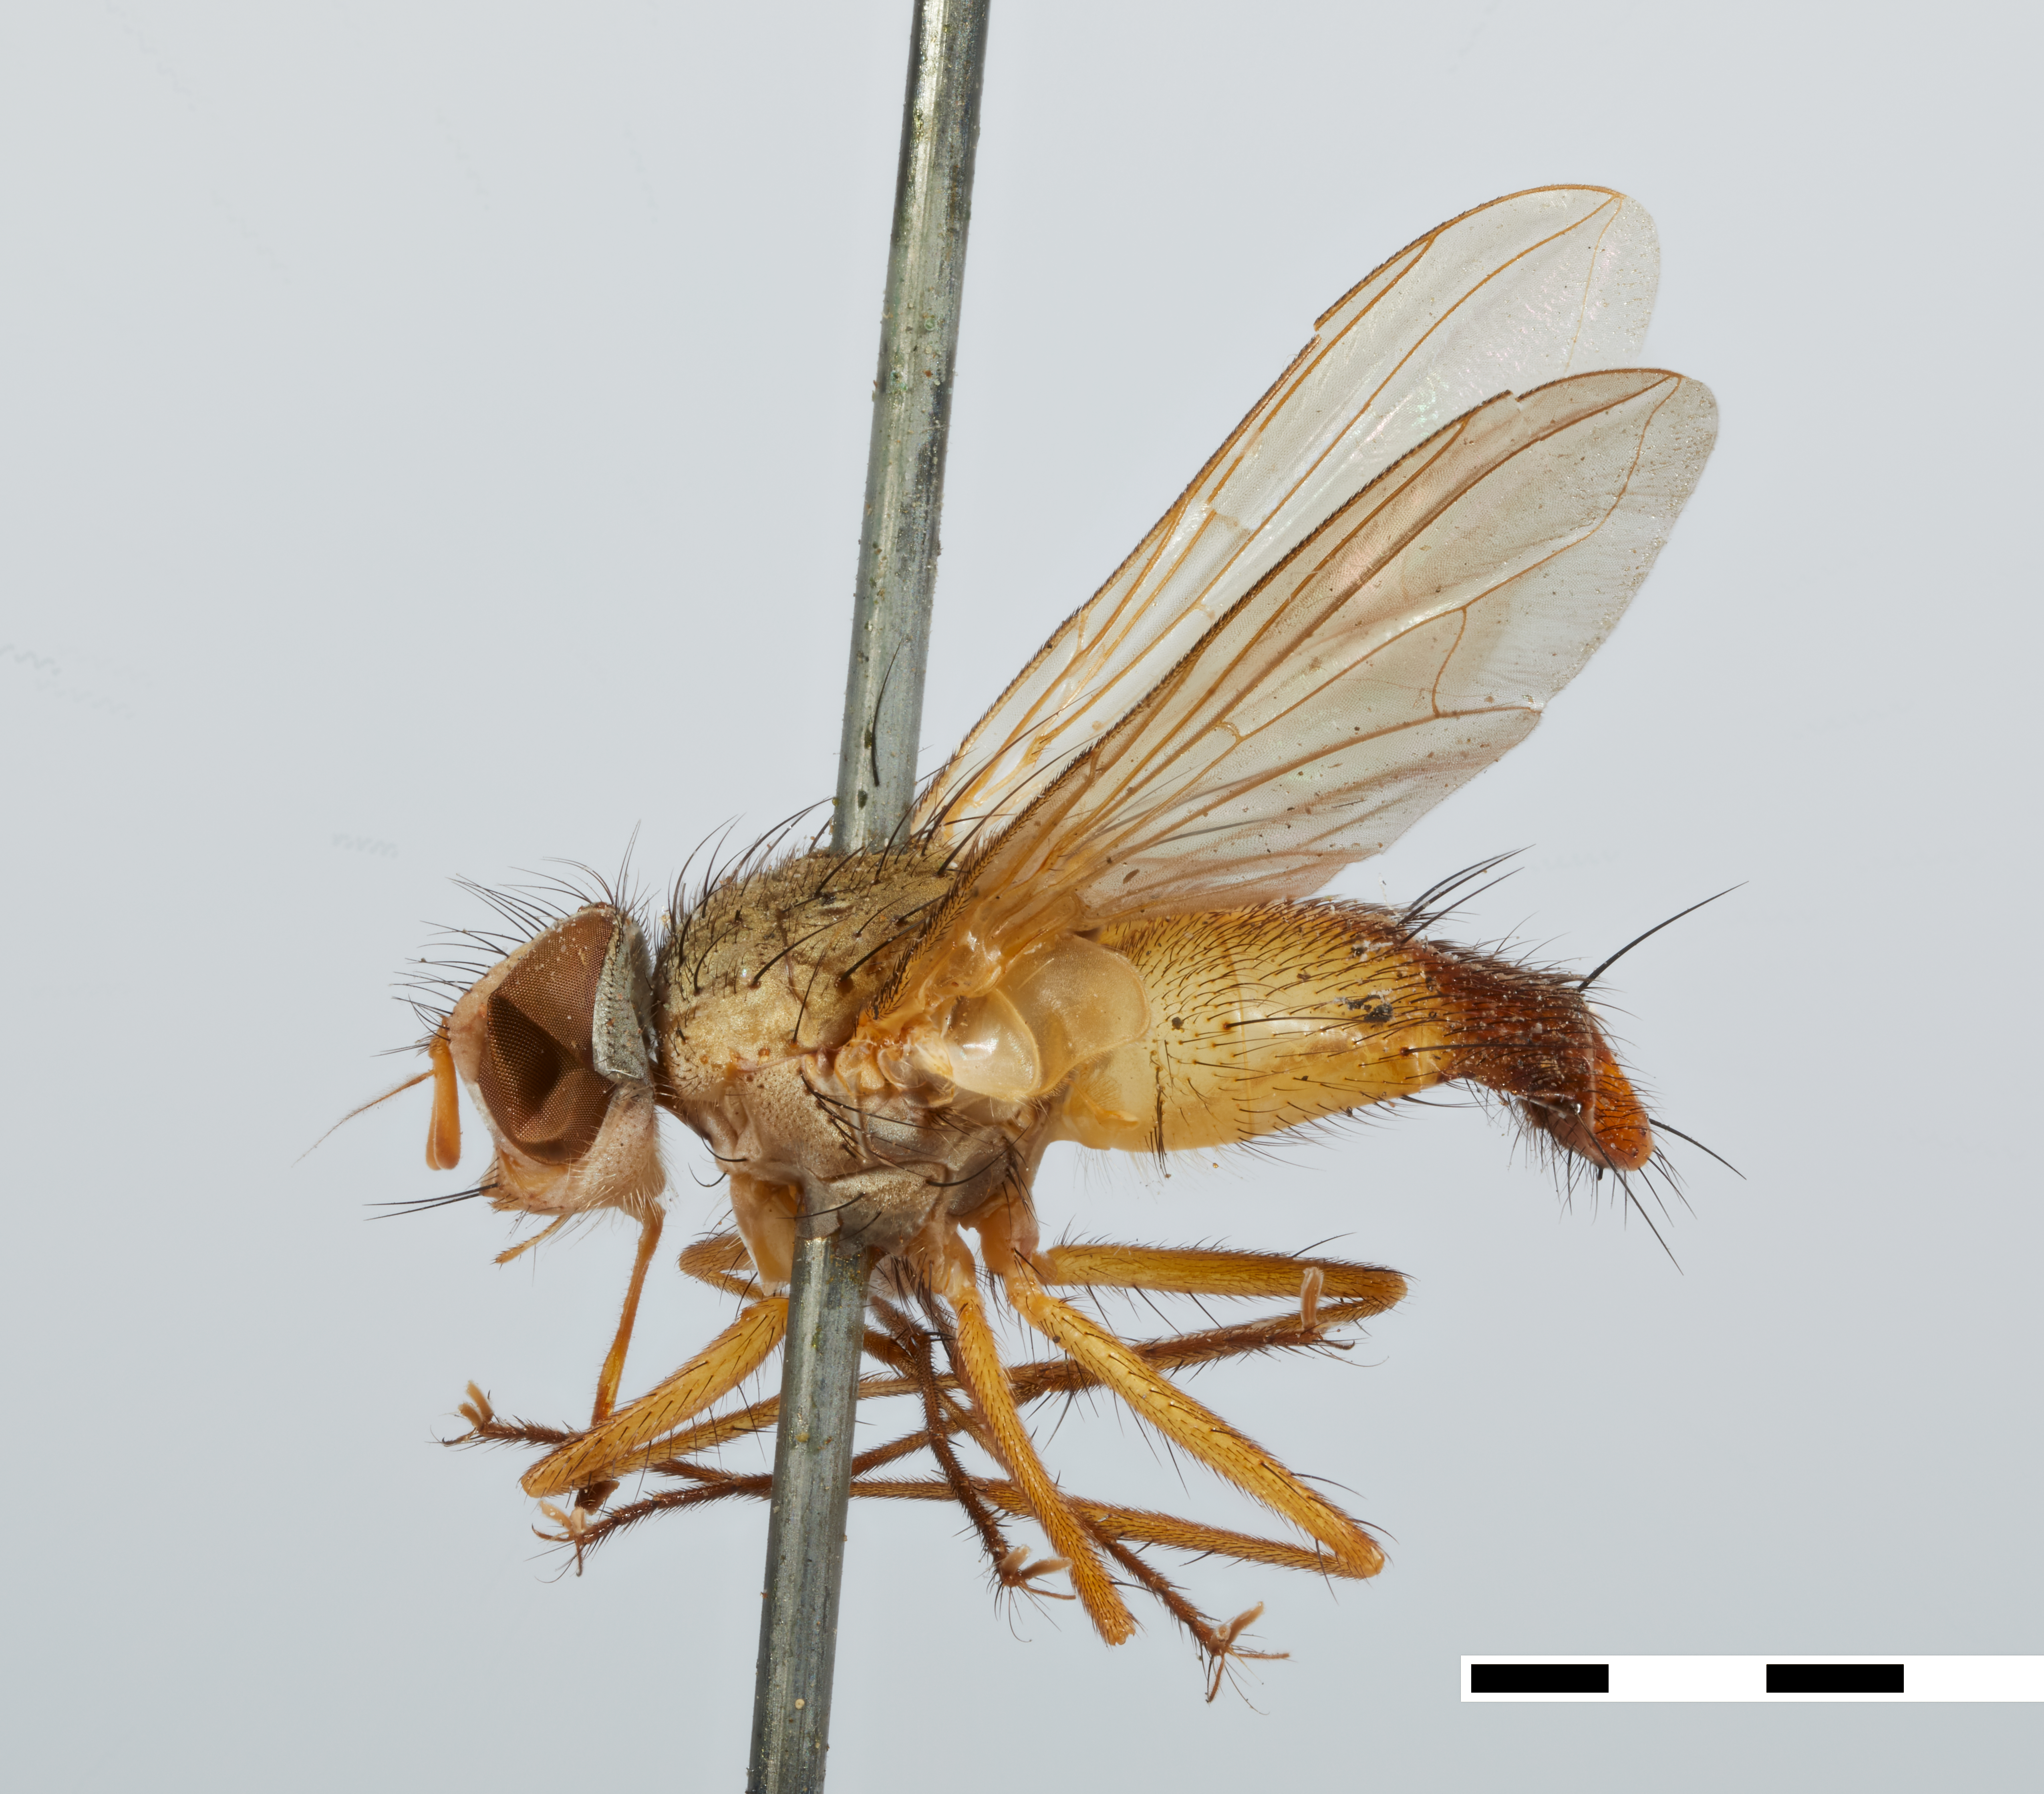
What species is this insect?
Myobiopsis similis
